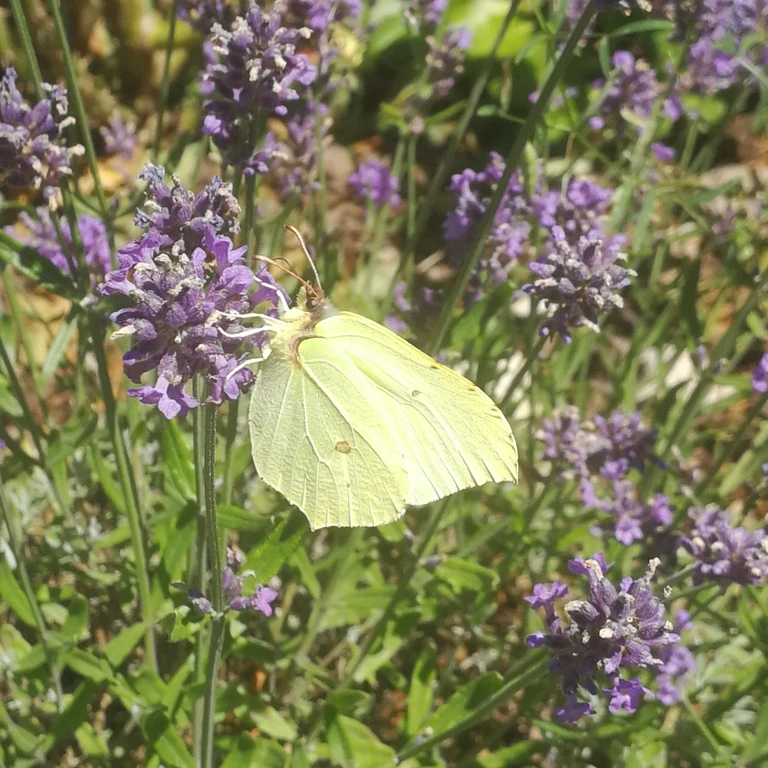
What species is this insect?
Gonepteryx rhamni
